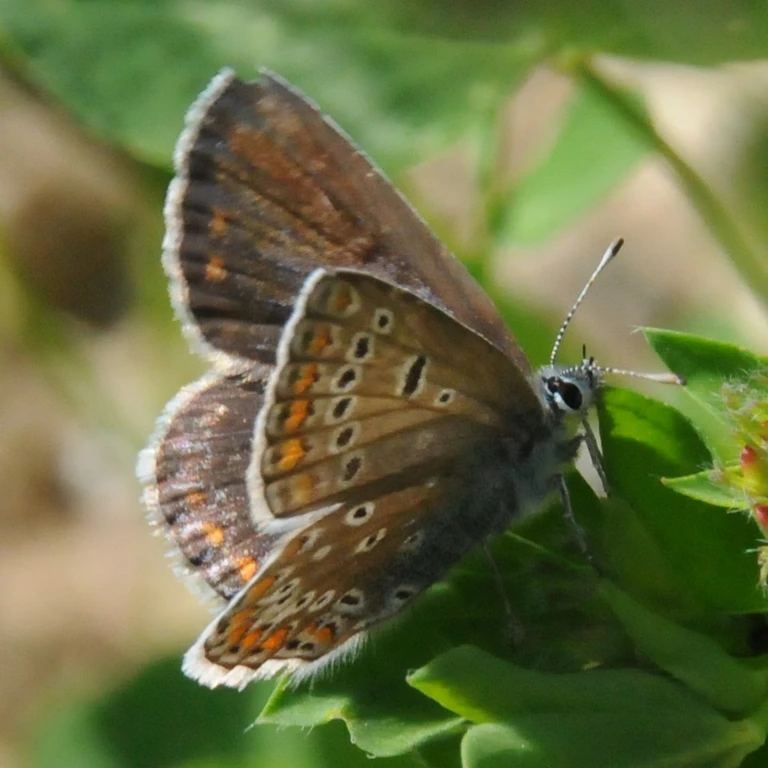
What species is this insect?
Polyommatus icarus
